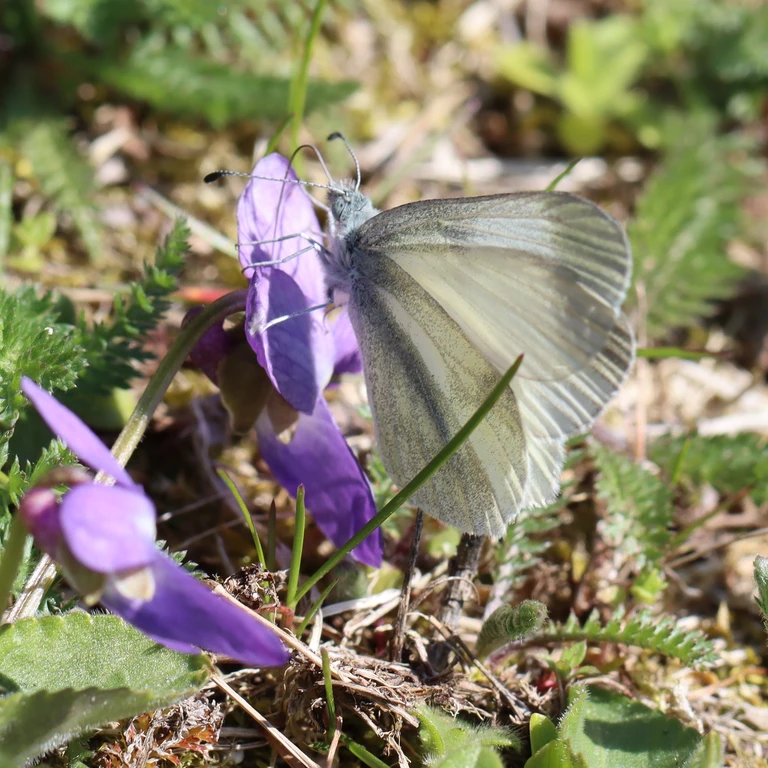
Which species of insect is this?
Leptidea sinapis/juvernica
